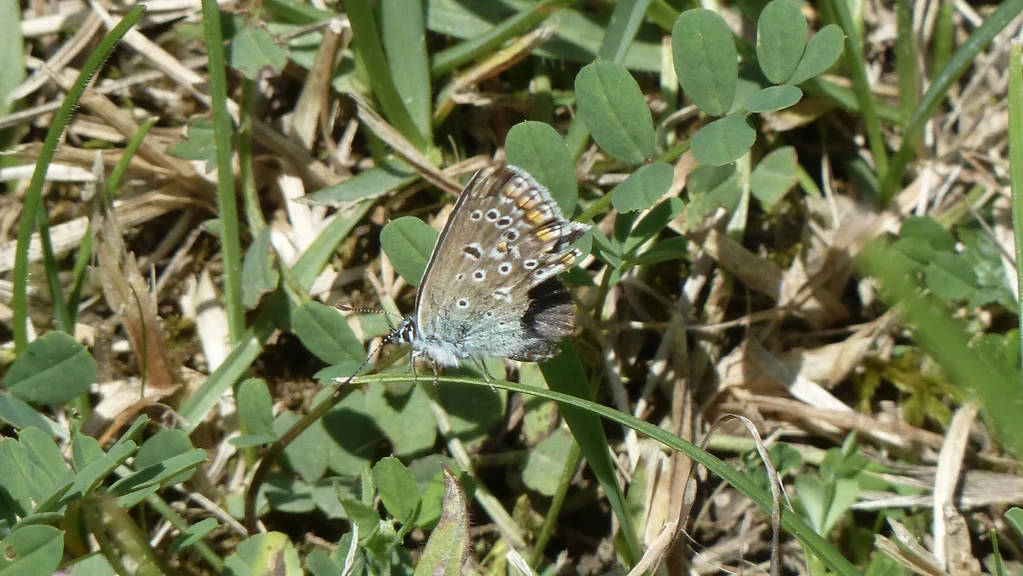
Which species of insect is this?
Polyommatus icarus
